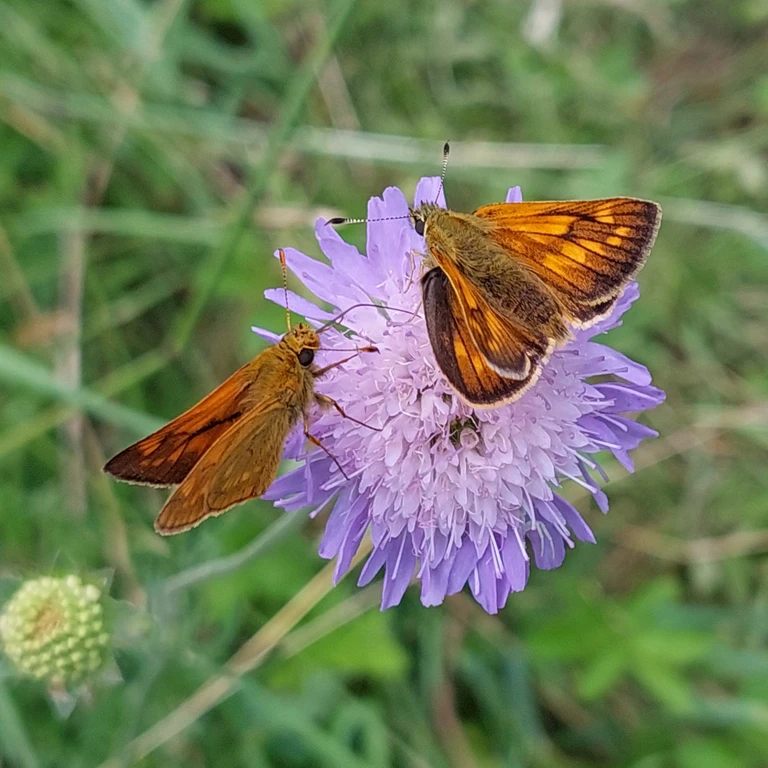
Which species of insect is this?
Ochlodes sylvanus (also Ochlodes venata)
